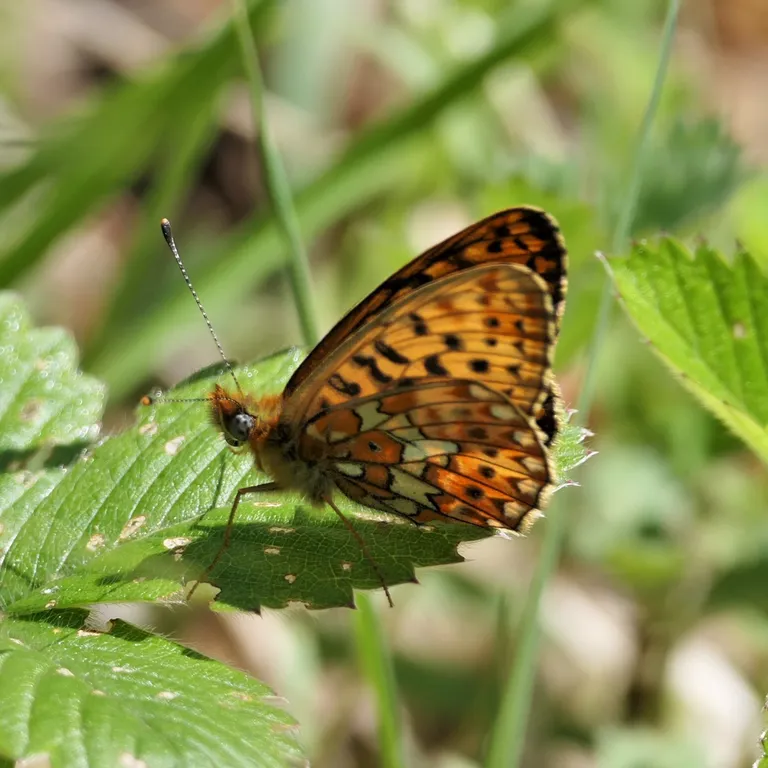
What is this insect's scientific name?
Boloria euphrosyne (also Clossiana euphrosyne)
